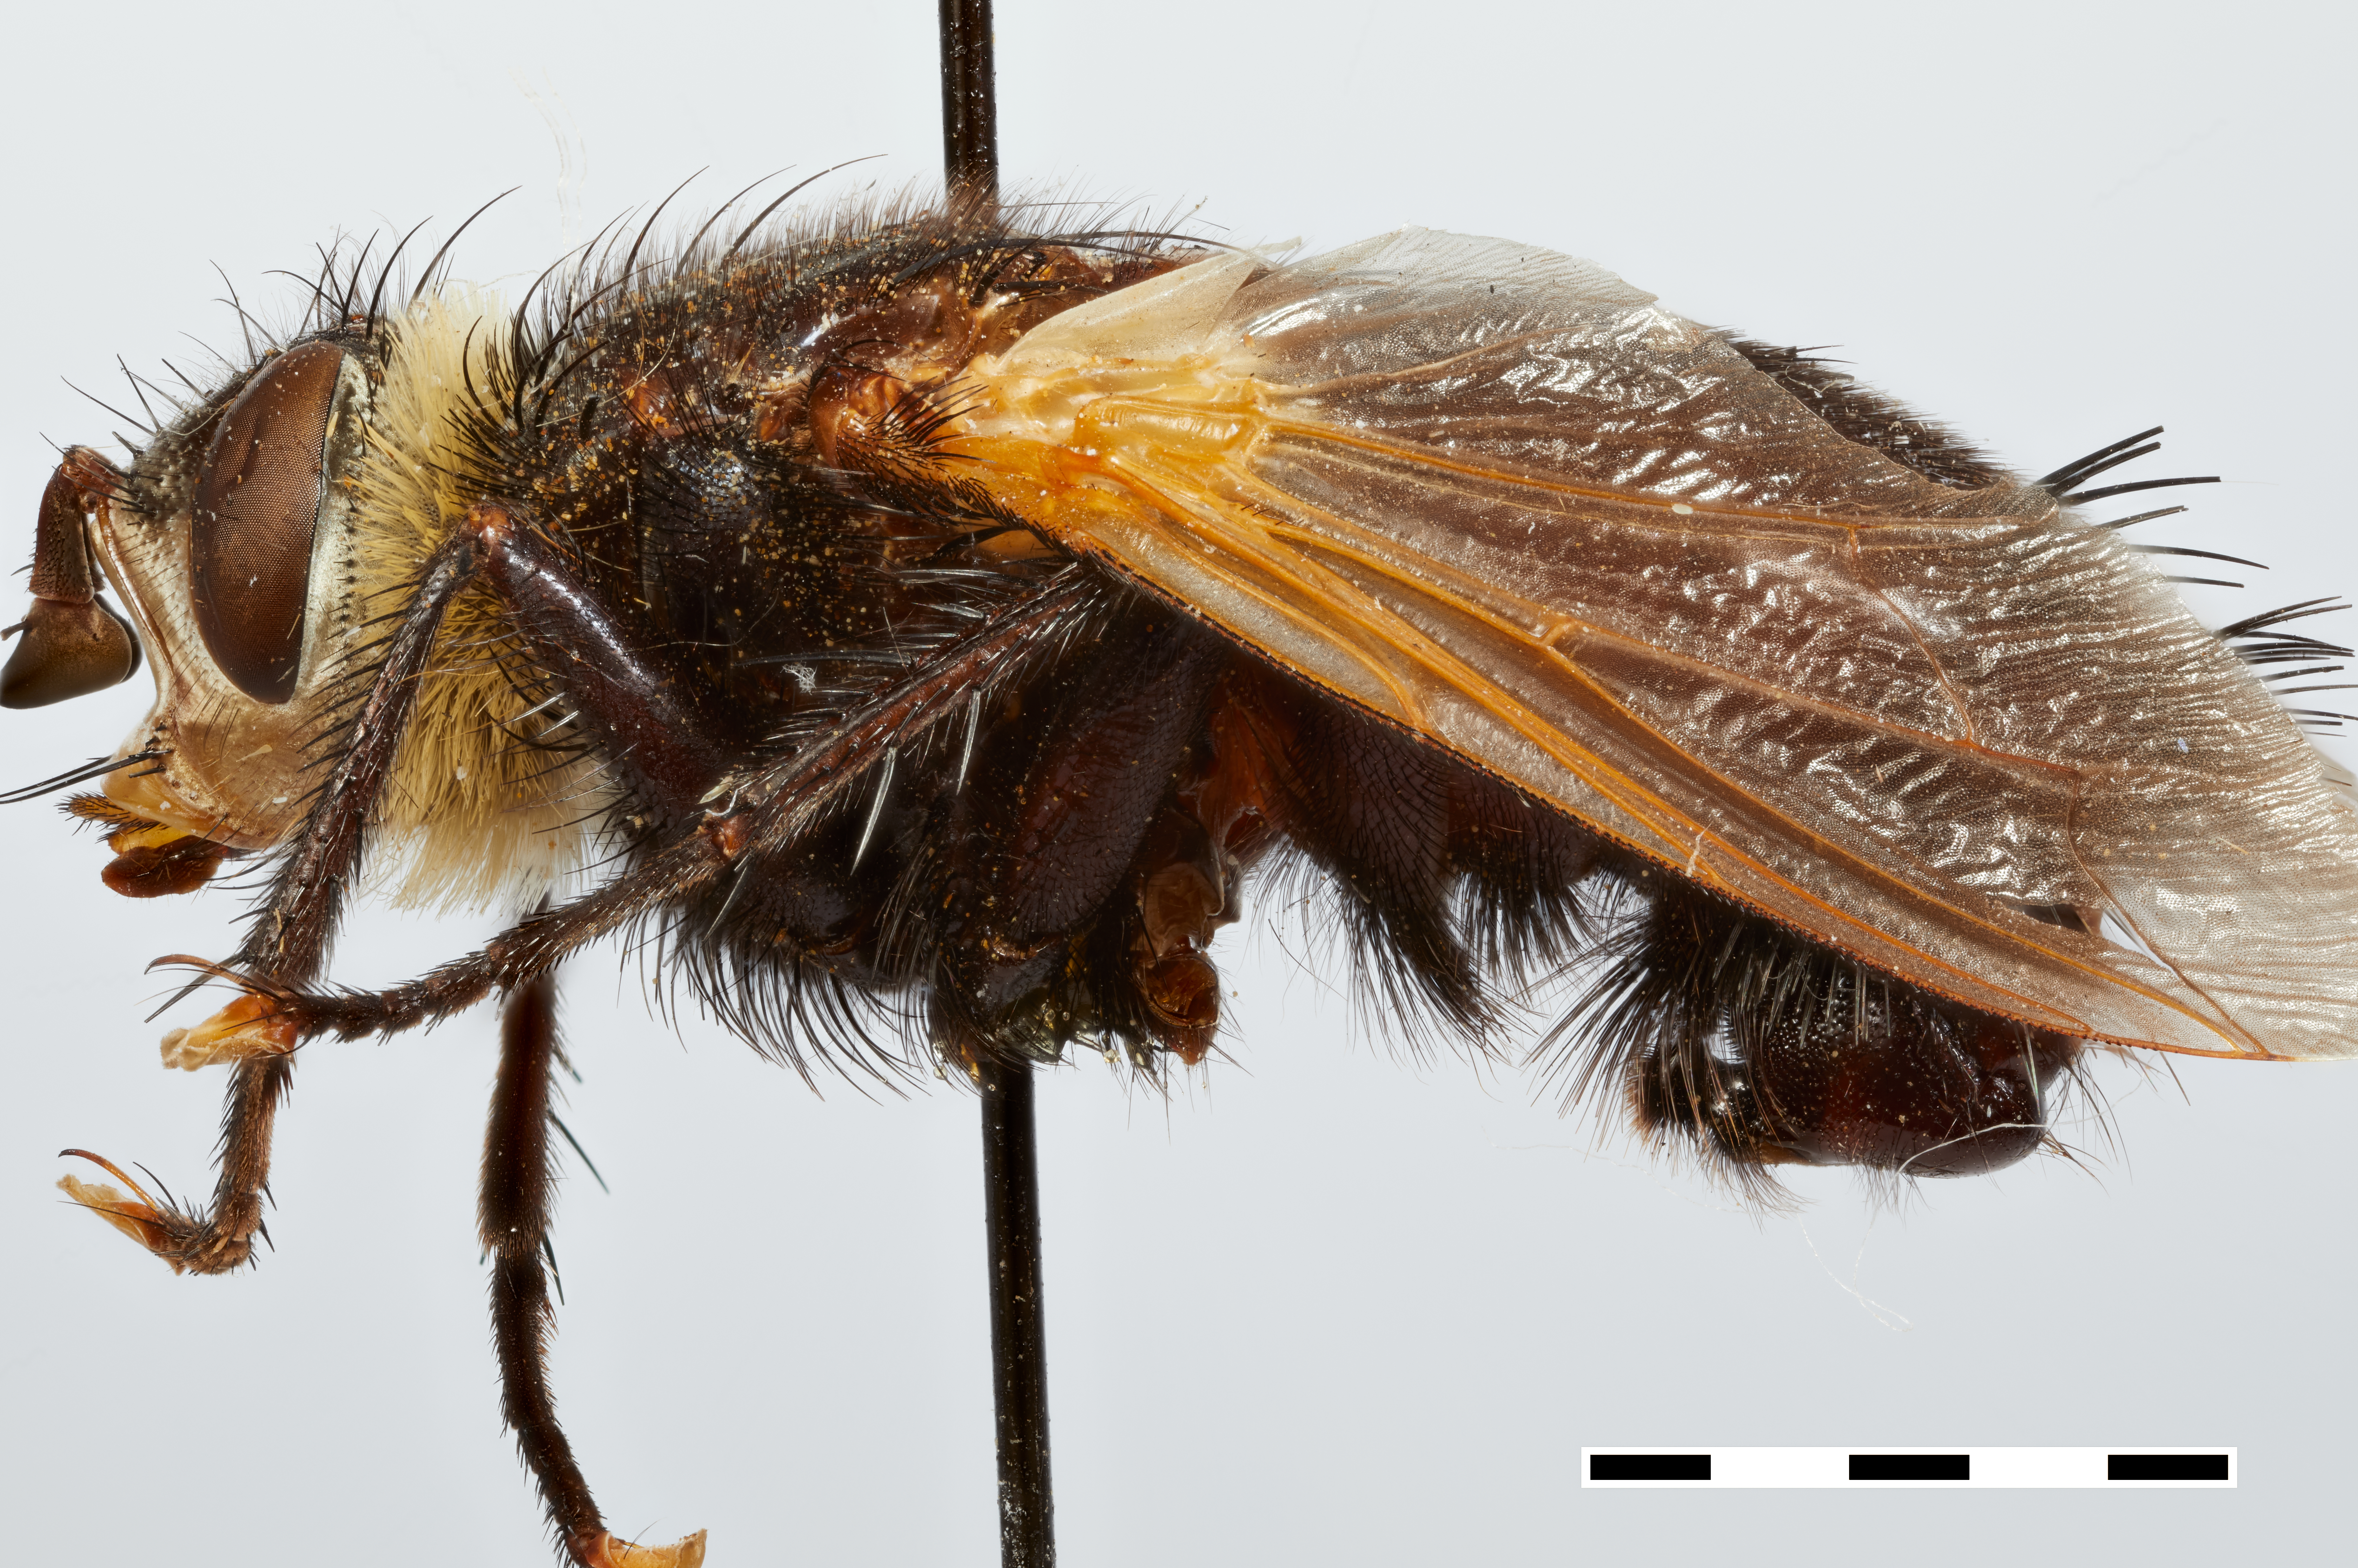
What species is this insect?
Upodemocera robinsoni
